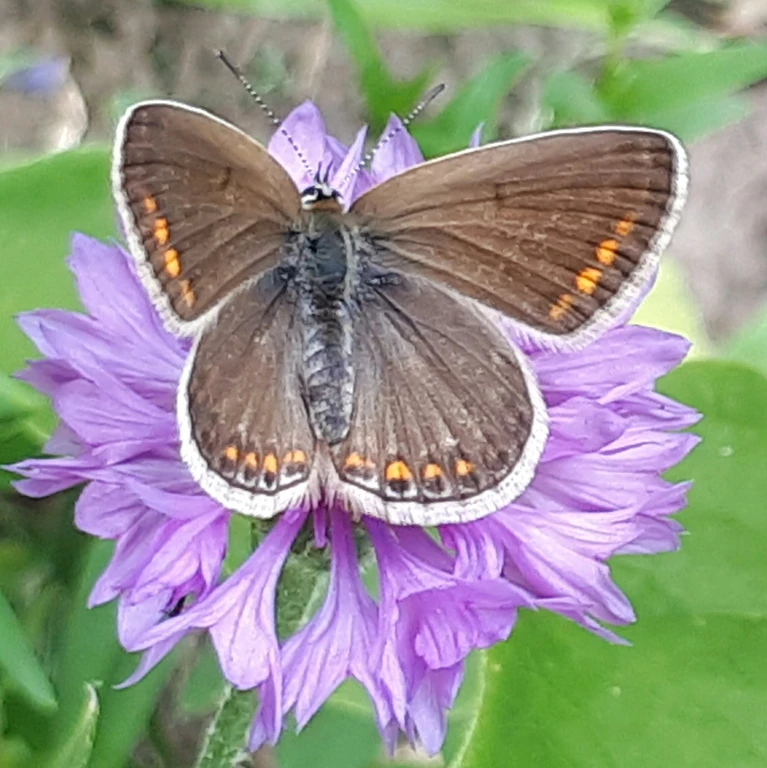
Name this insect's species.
Polyommatus icarus
